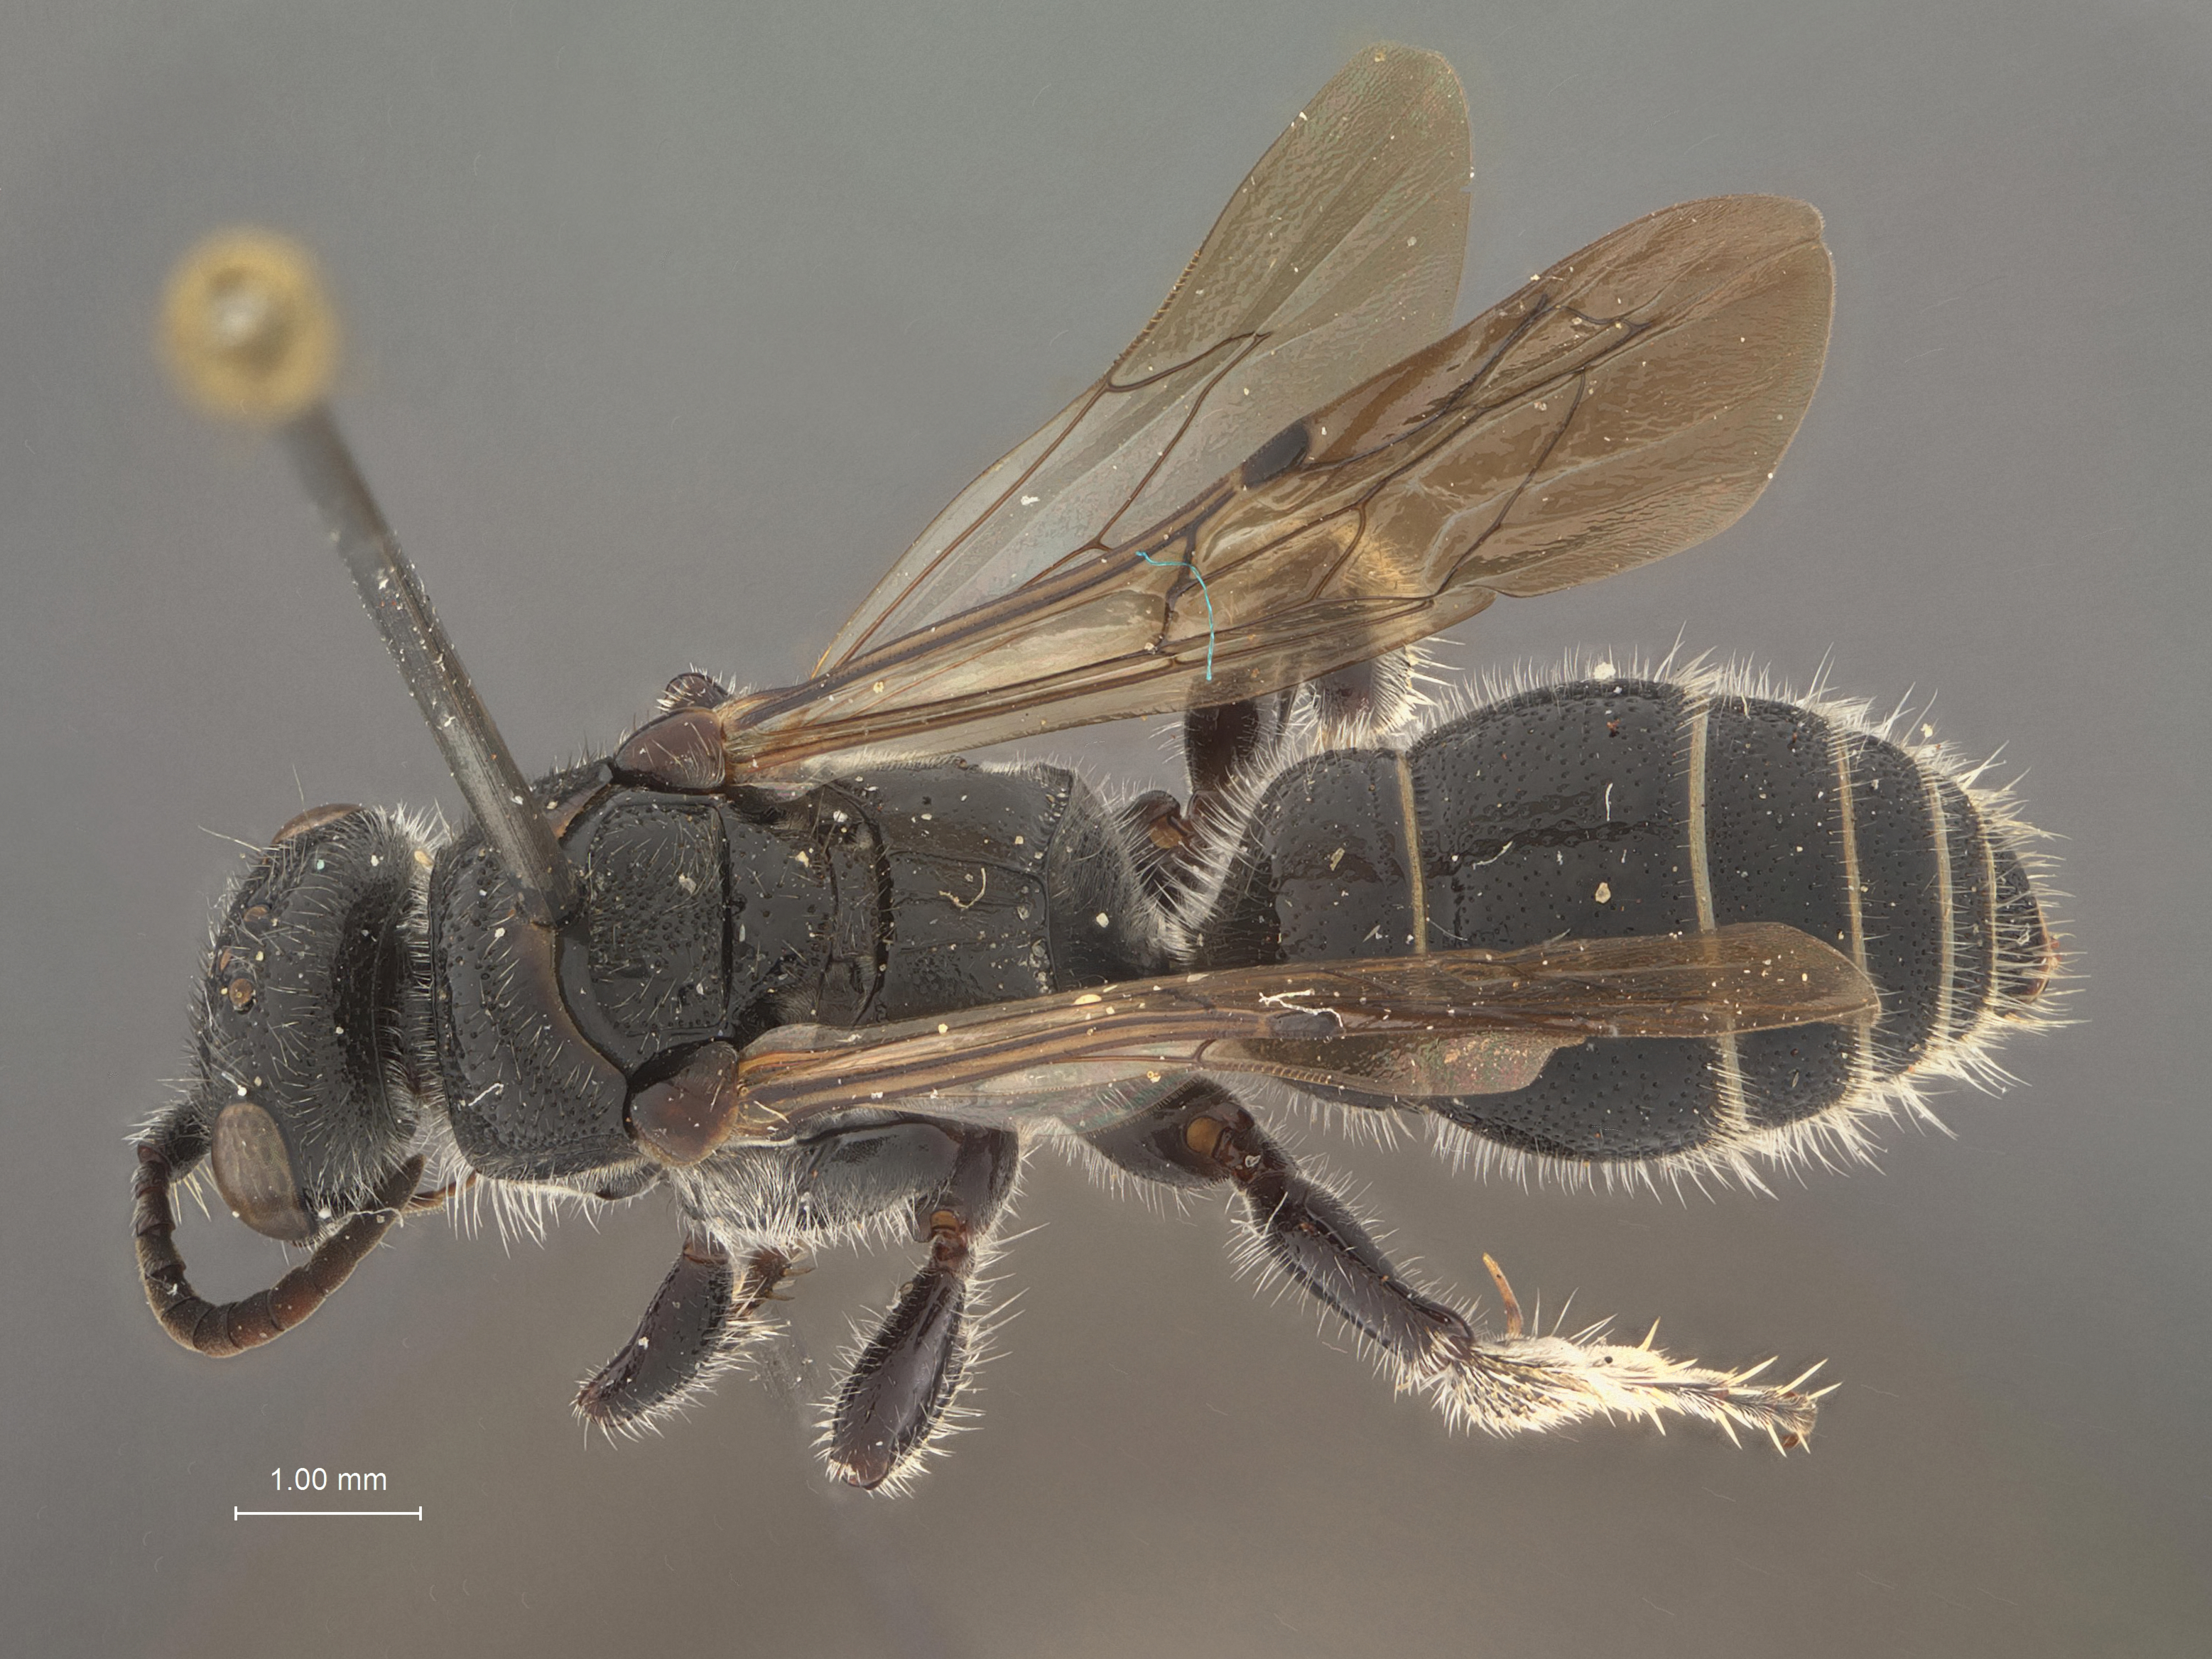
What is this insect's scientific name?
Tiphia brevilineata
